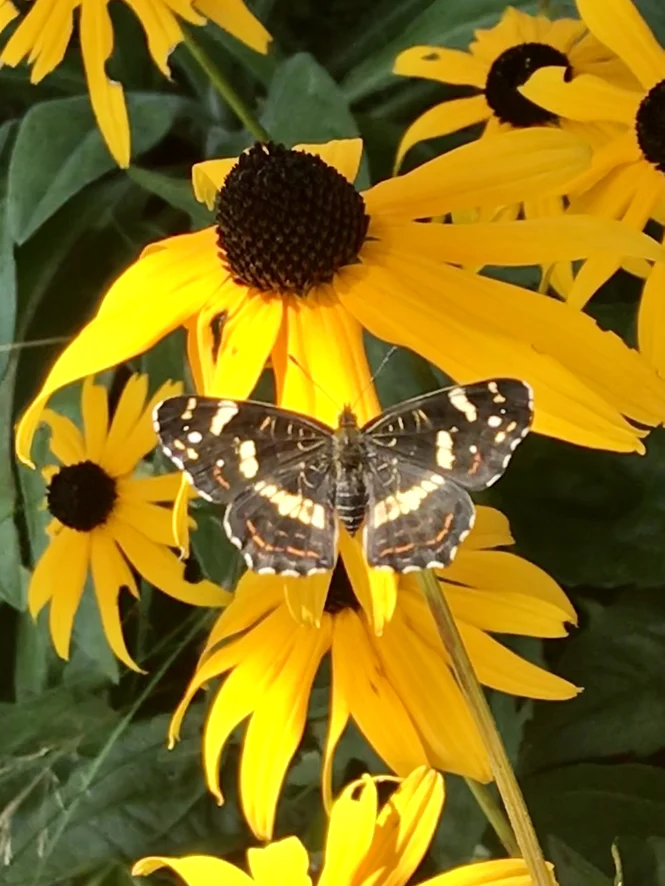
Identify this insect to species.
Araschnia levana
